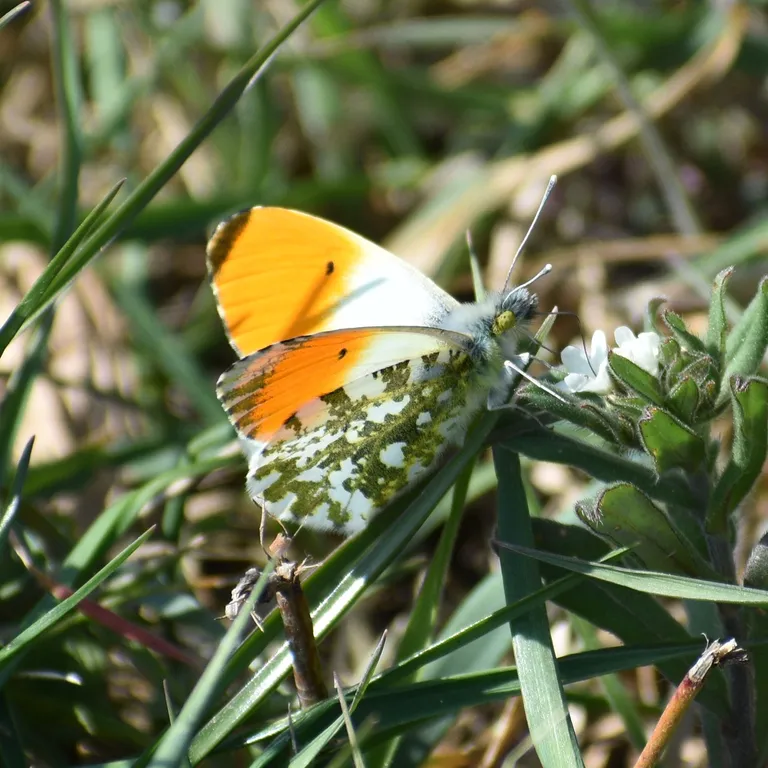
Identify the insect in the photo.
Anthocharis cardamines
